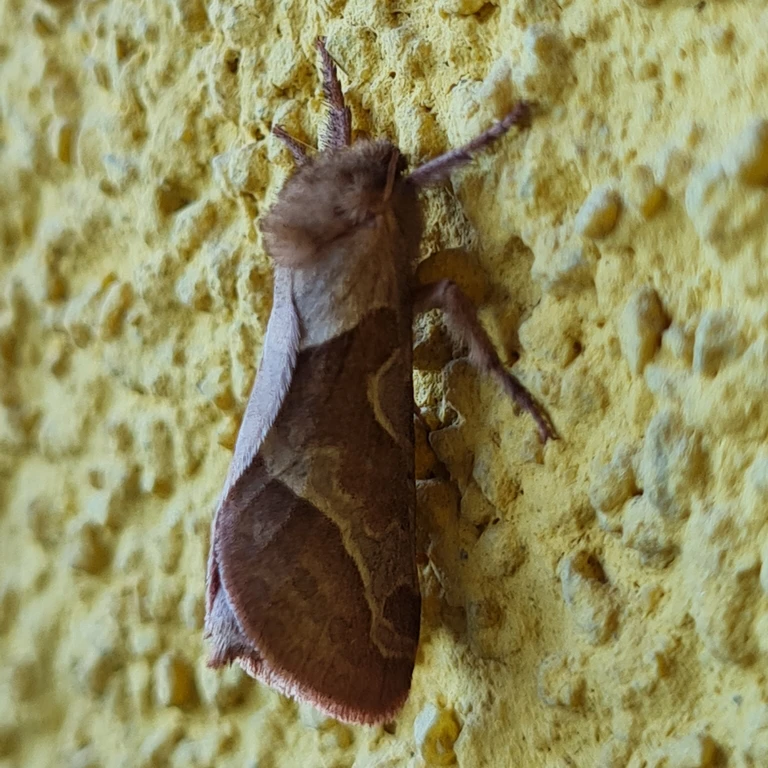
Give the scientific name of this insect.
Triodia sylvina
